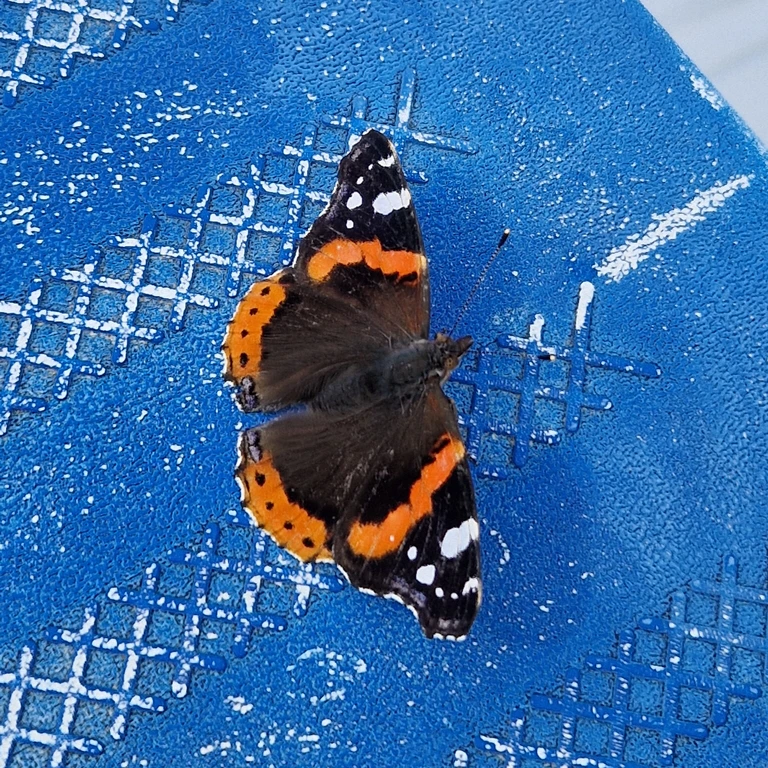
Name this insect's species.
Vanessa atalanta
